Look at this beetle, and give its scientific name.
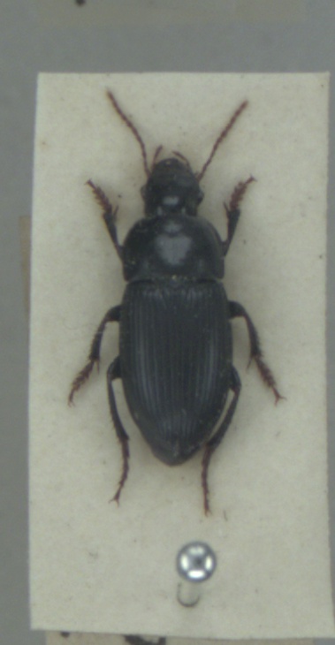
Harpalus tardus
